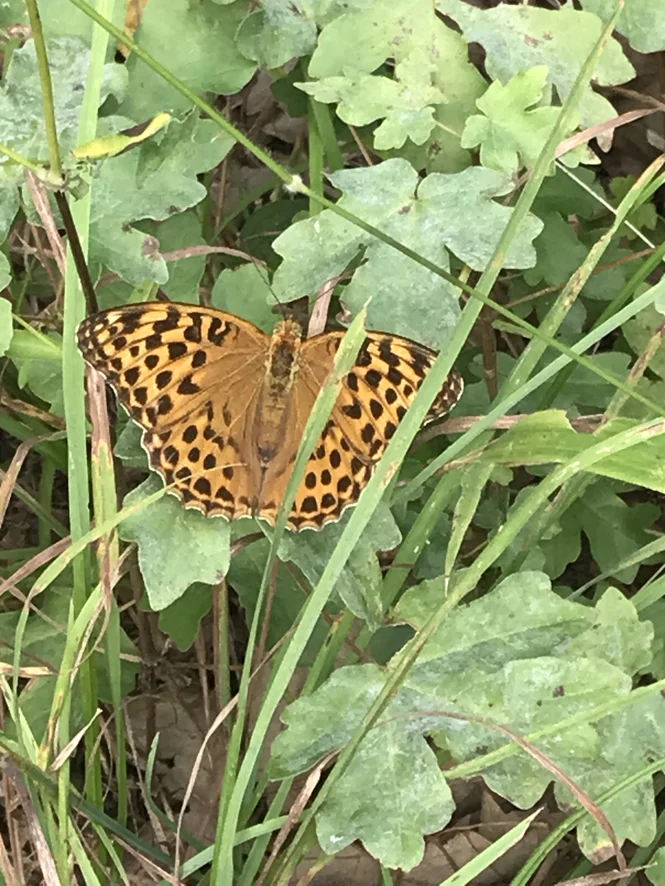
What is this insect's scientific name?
Argynnis paphia
